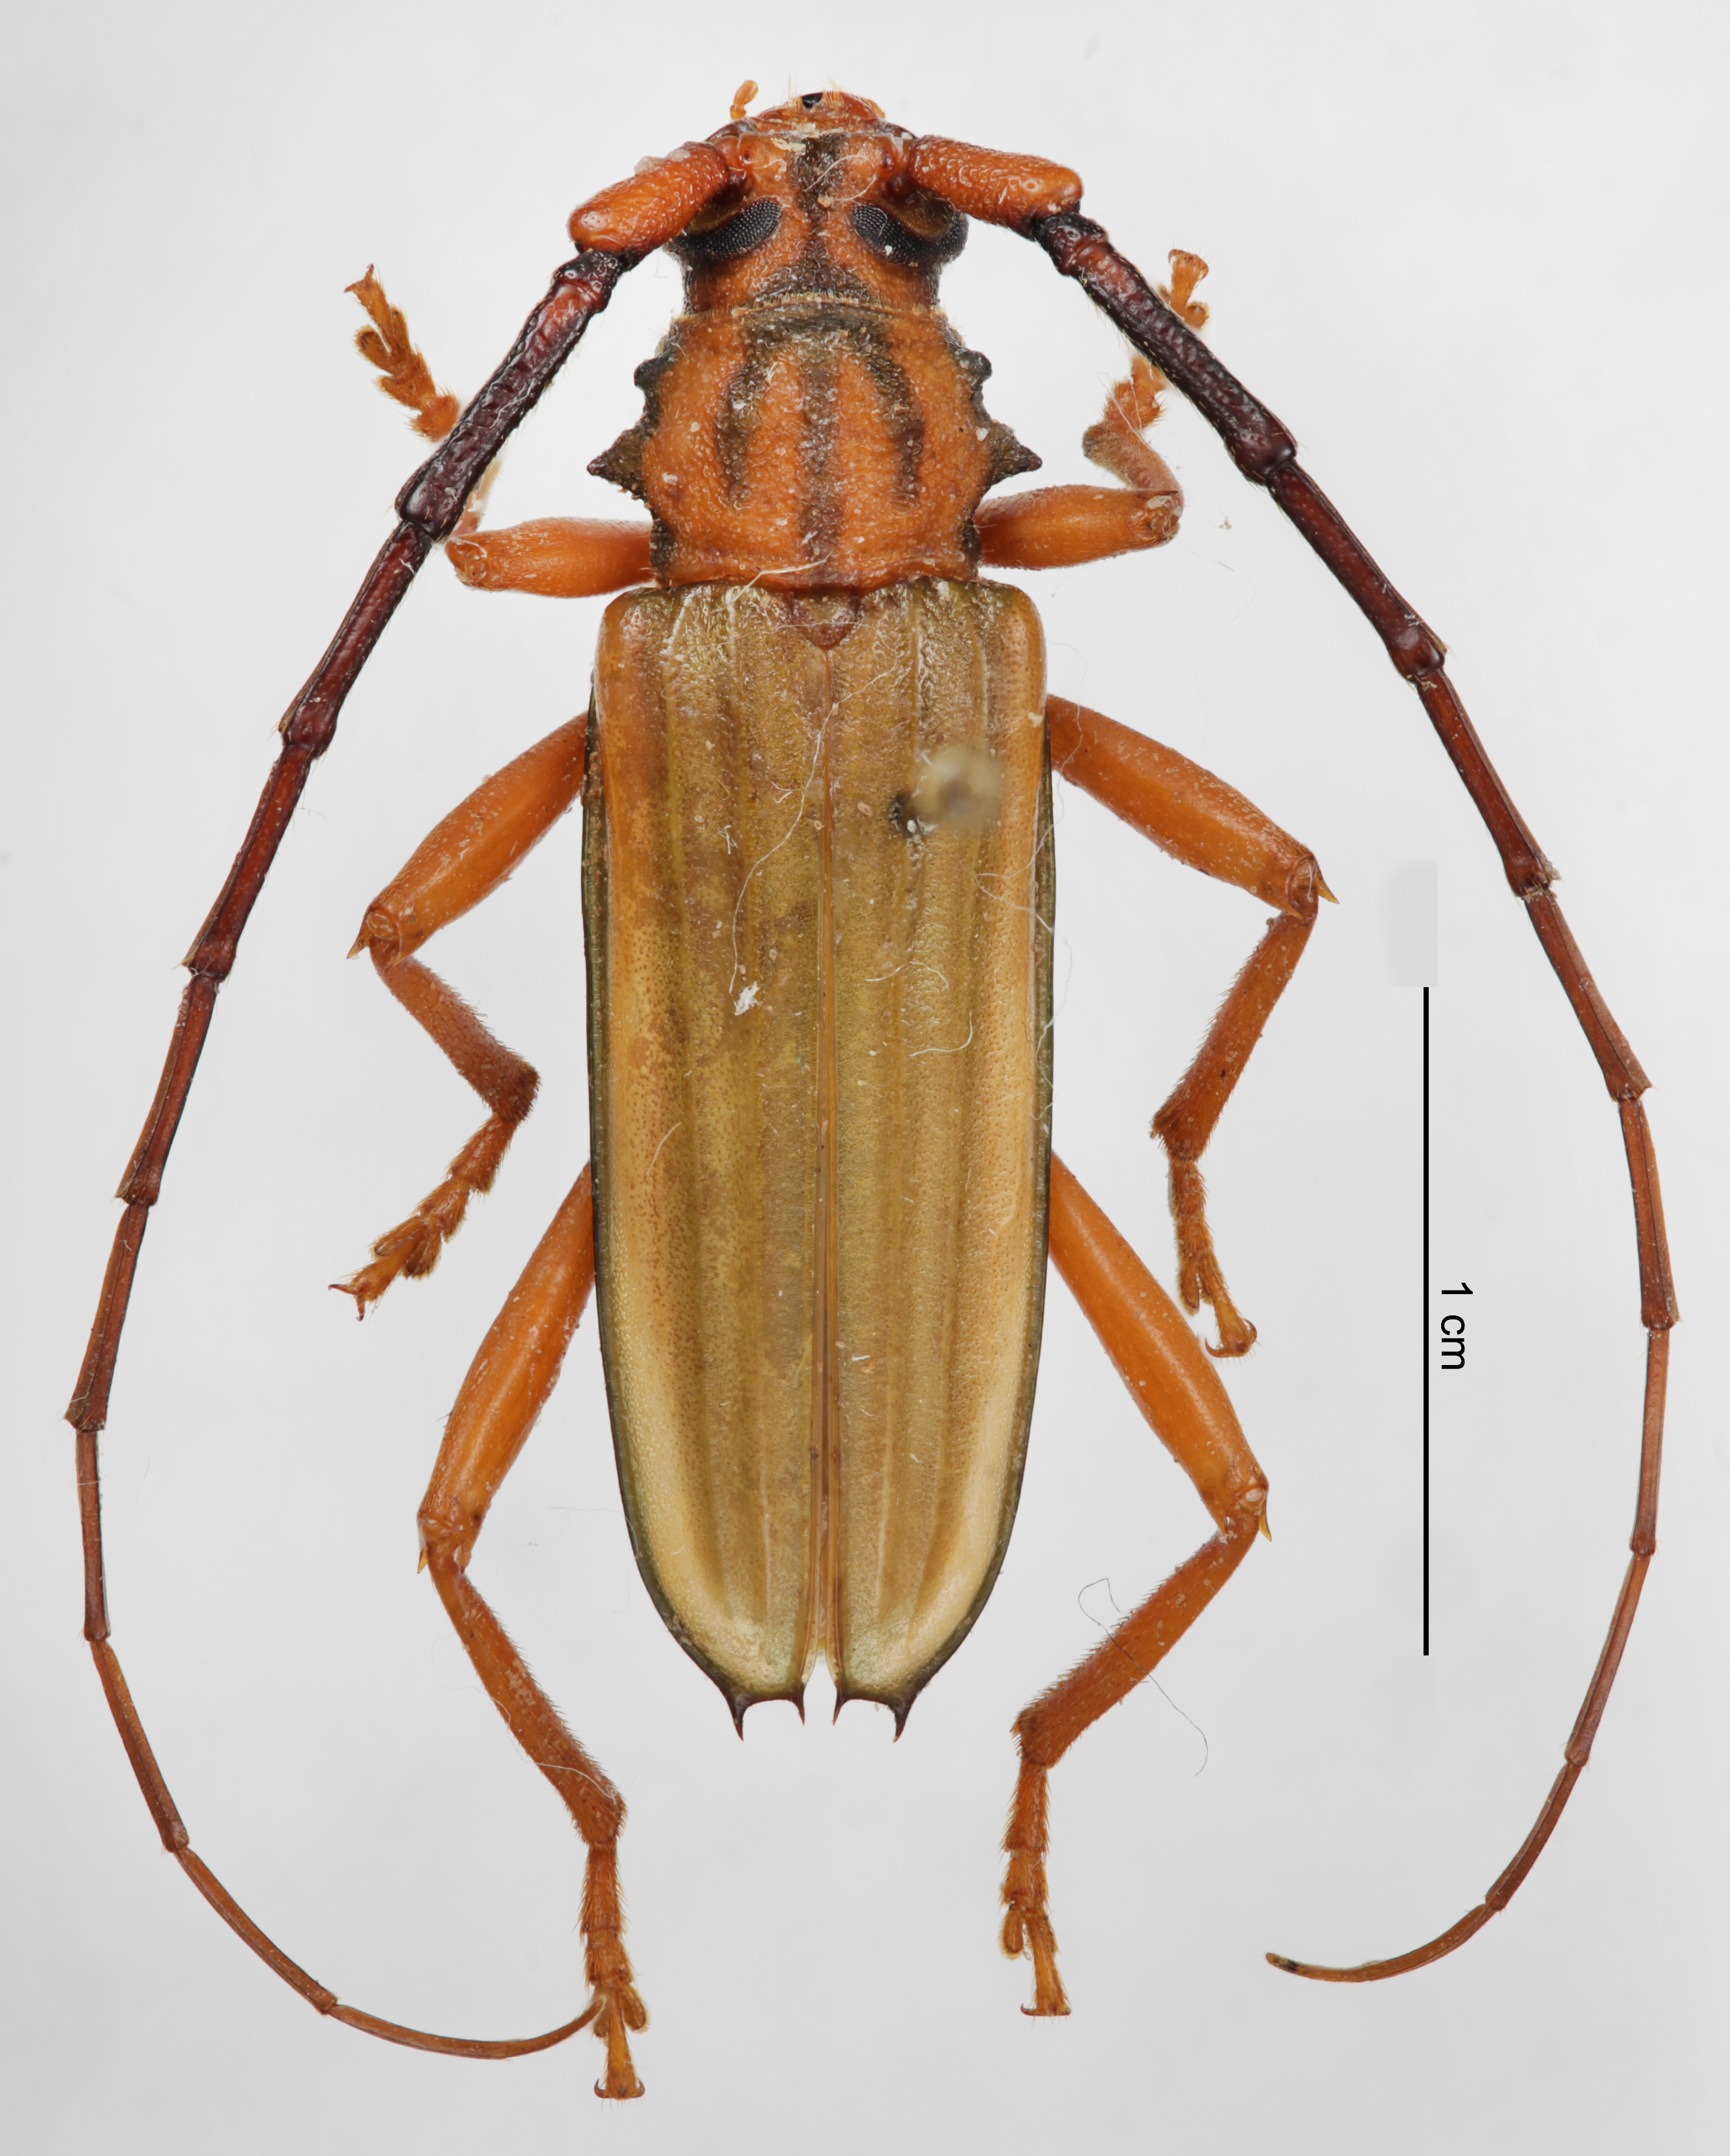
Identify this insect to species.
Chlorida festiva
